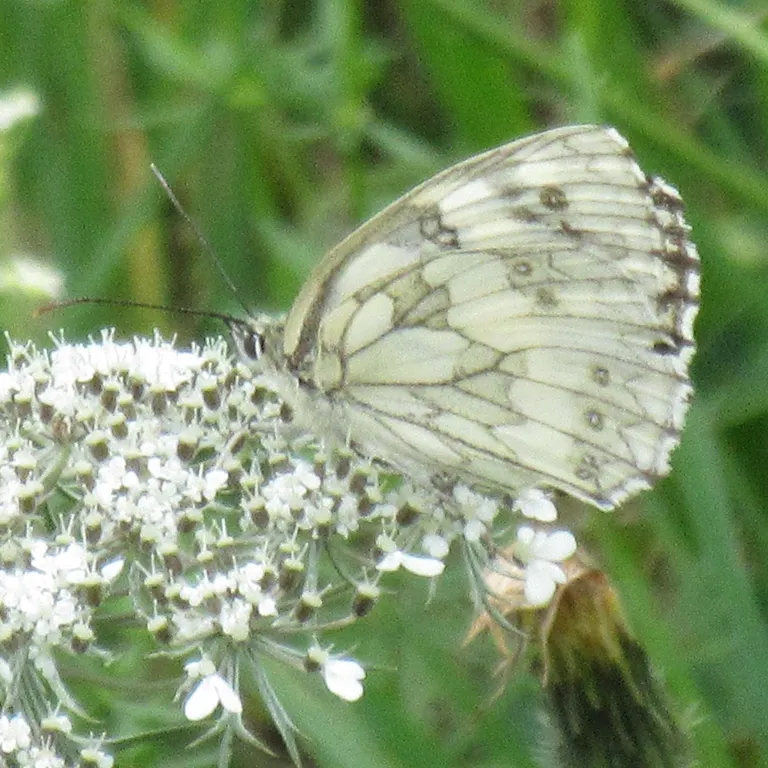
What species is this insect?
Melanargia galathea
